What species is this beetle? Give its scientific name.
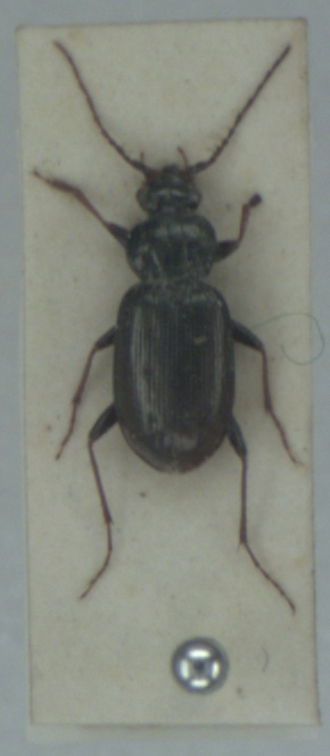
Loricera pilicornis
